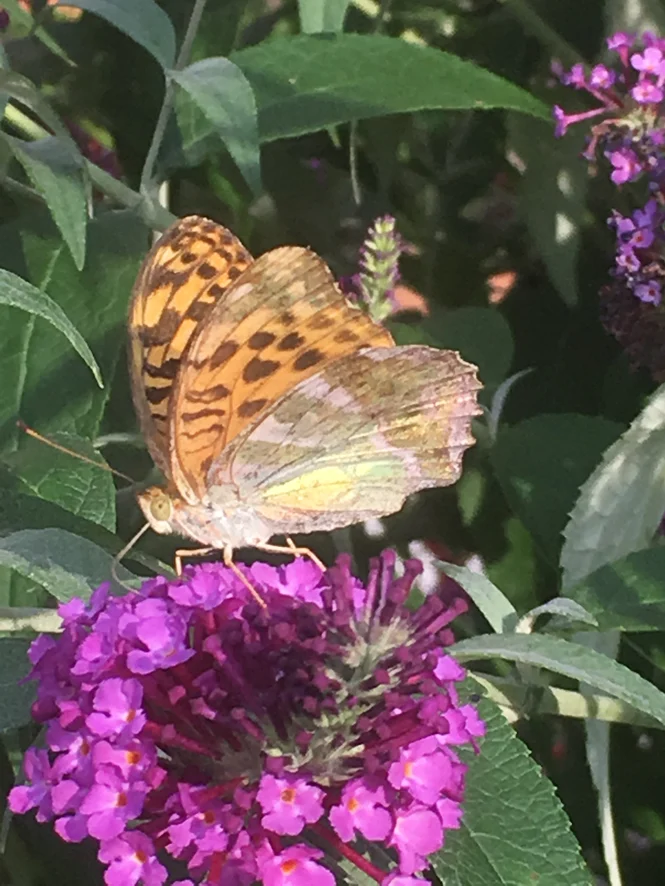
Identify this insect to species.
Argynnis paphia
